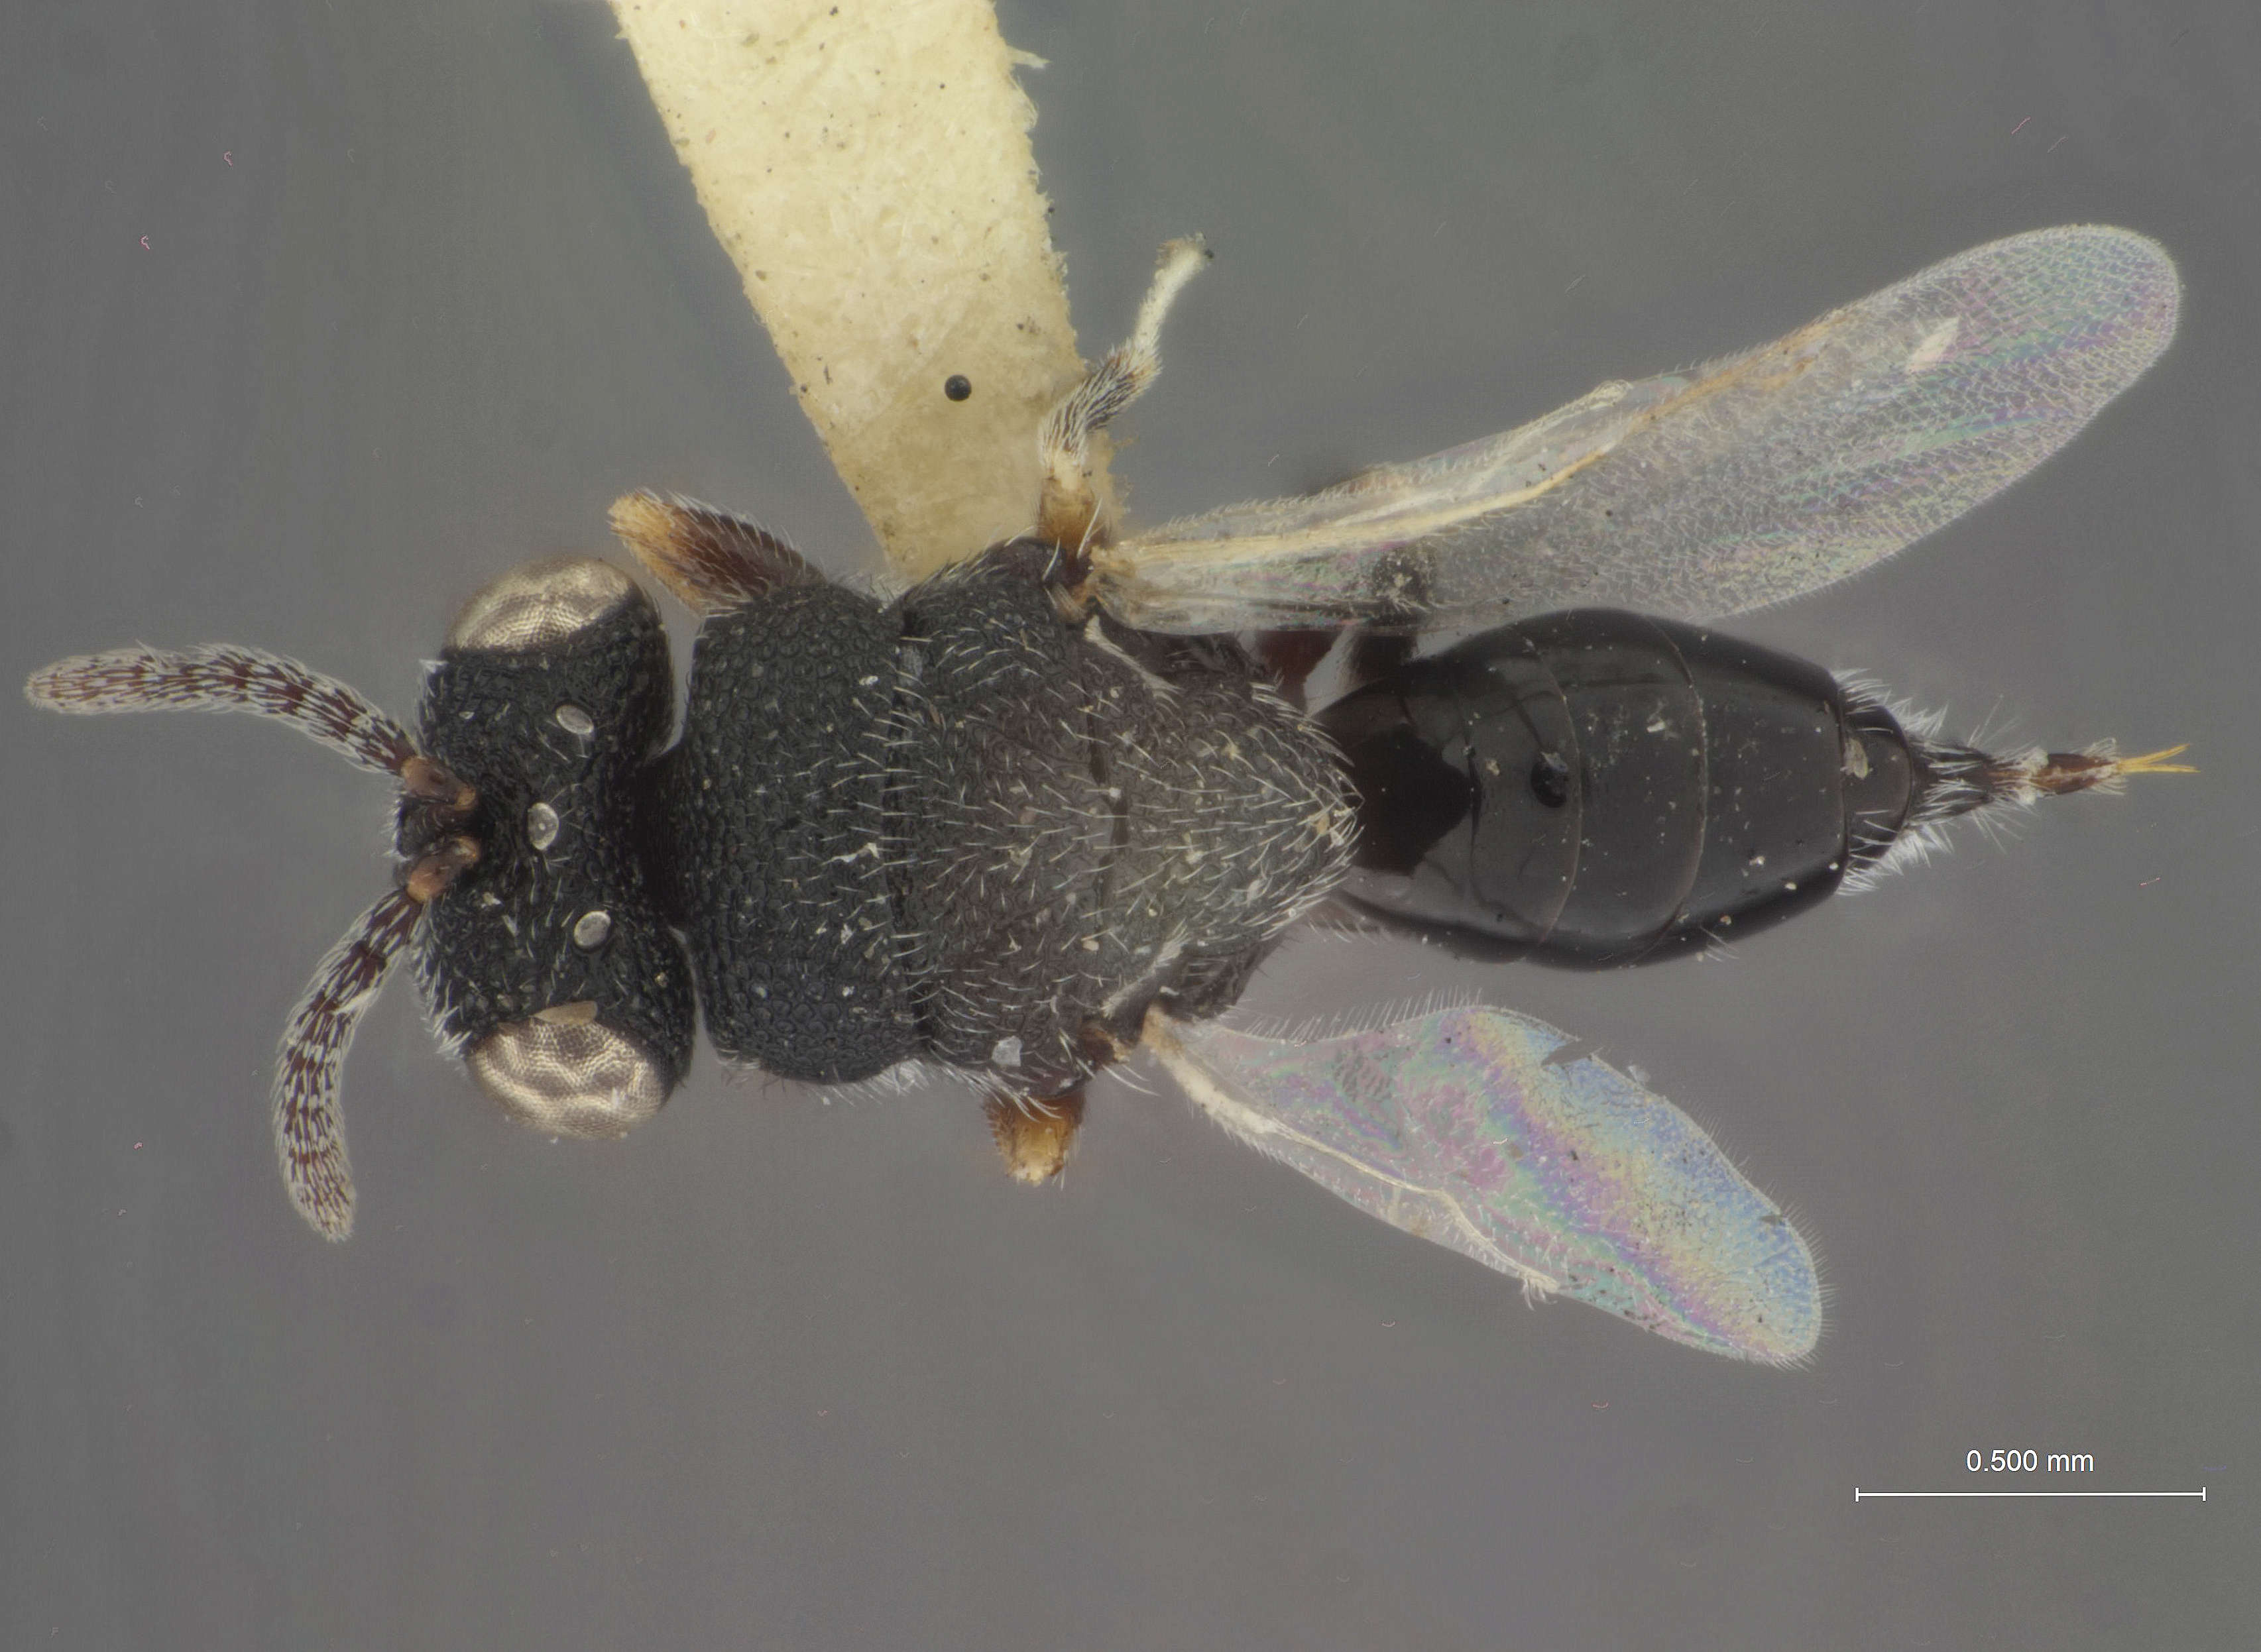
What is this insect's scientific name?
Eurytoma systoloides
